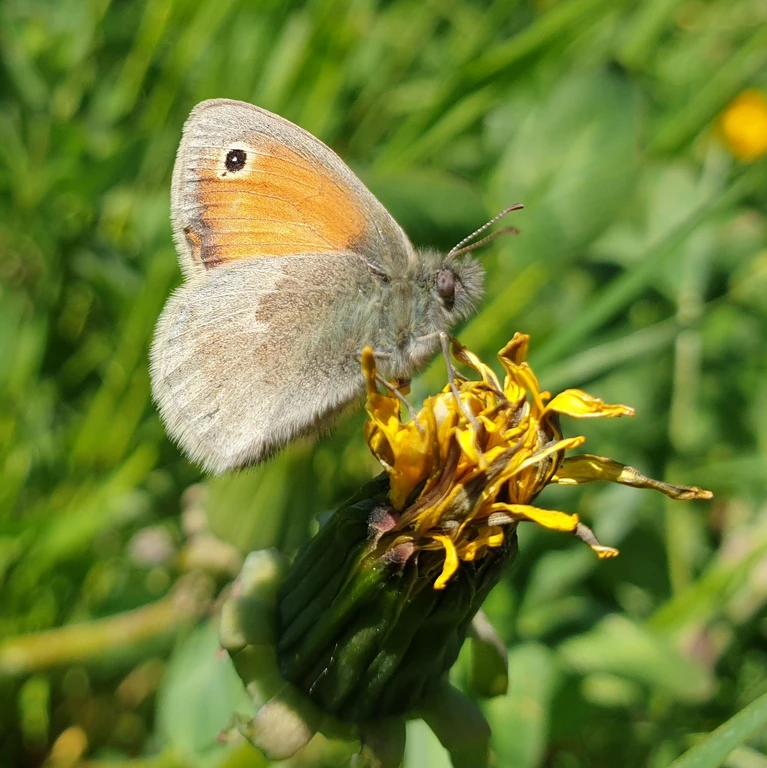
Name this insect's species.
Coenonympha pamphilus
